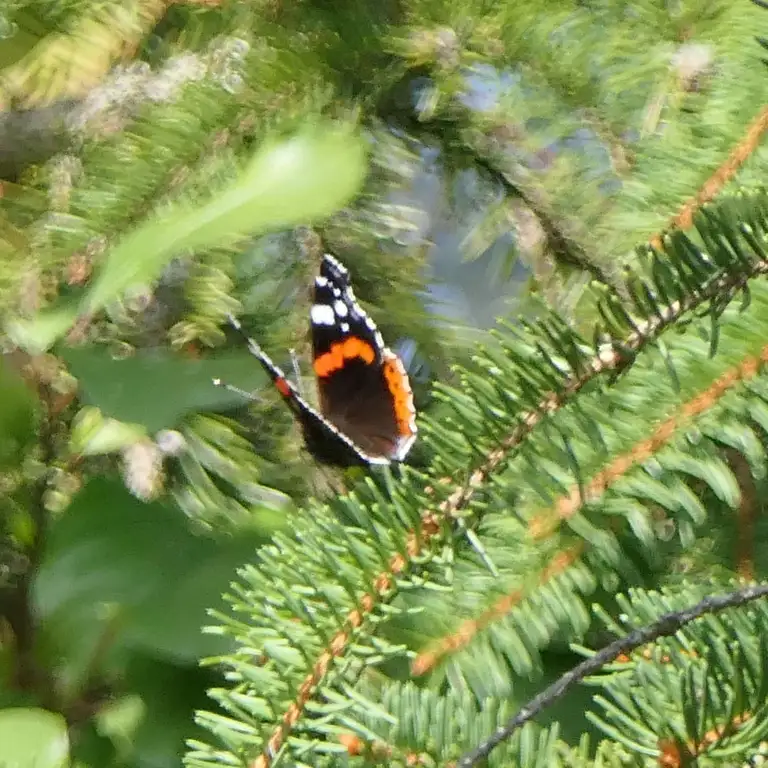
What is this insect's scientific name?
Vanessa atalanta
